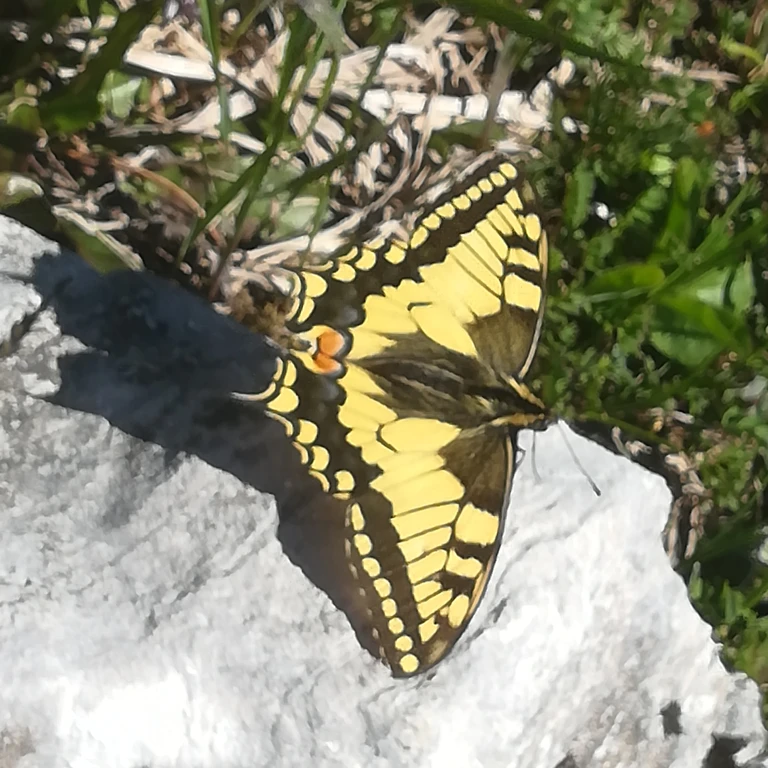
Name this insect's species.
Papilio machaon
